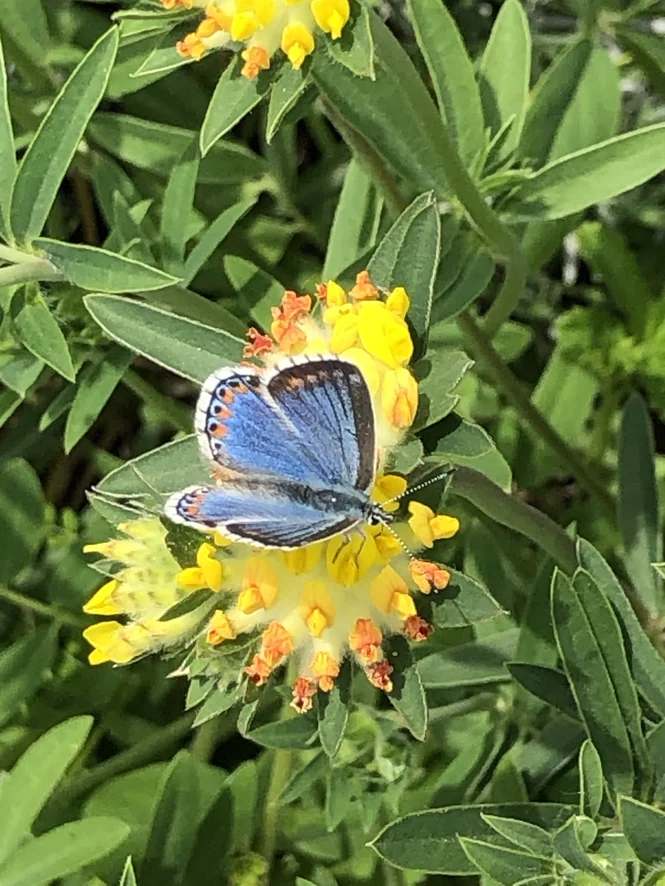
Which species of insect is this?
Lysandra bellargus
